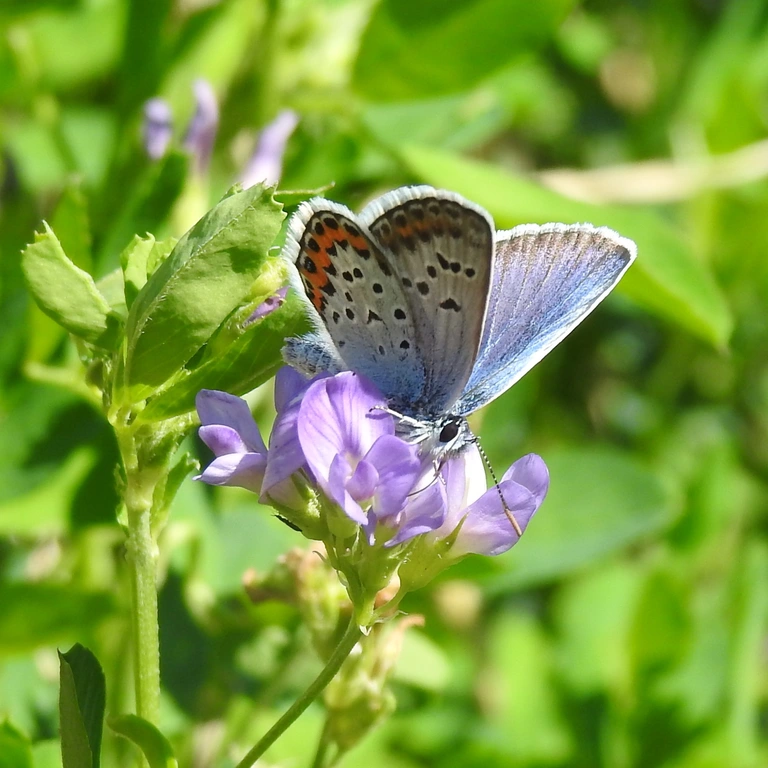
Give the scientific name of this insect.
Plebejus argus
